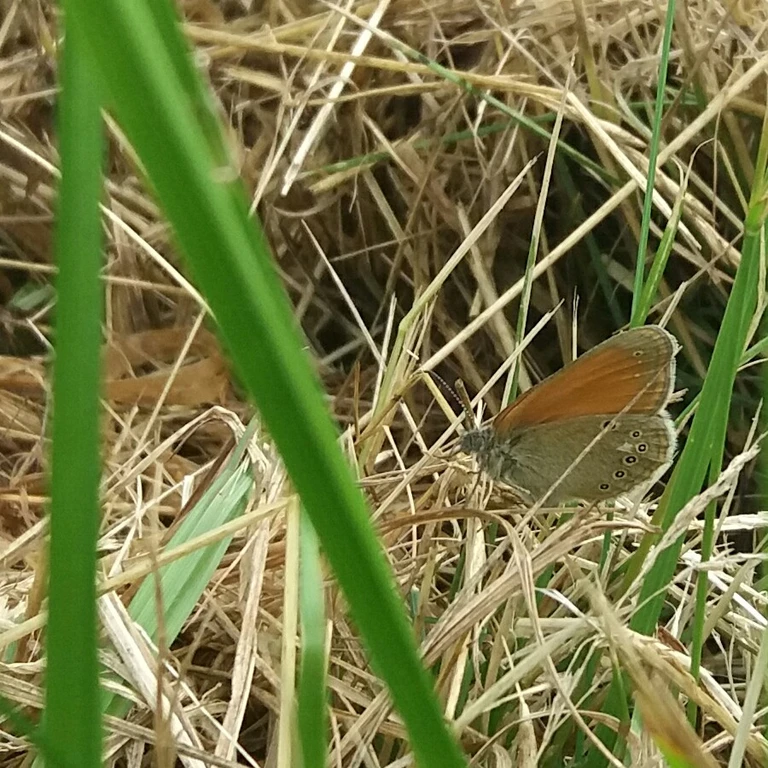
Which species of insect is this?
Coenonympha glycerion (also Coenonympha iphis)
